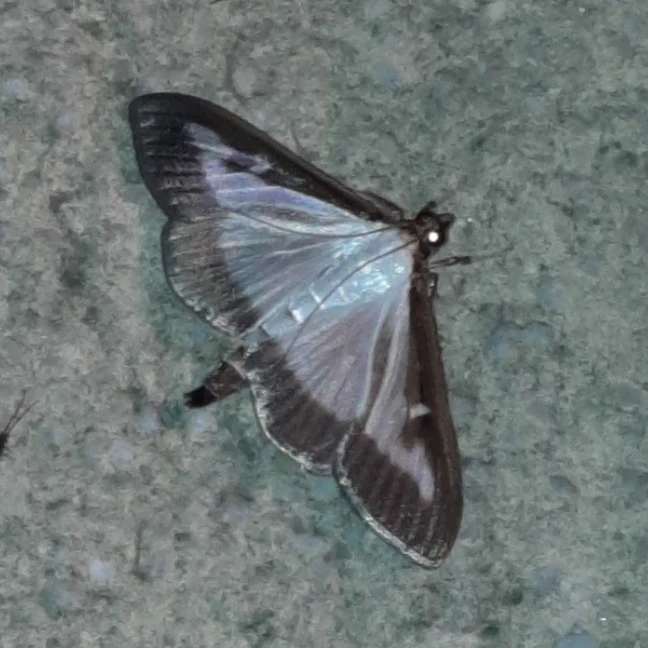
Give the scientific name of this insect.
Cydalima perspectalis
